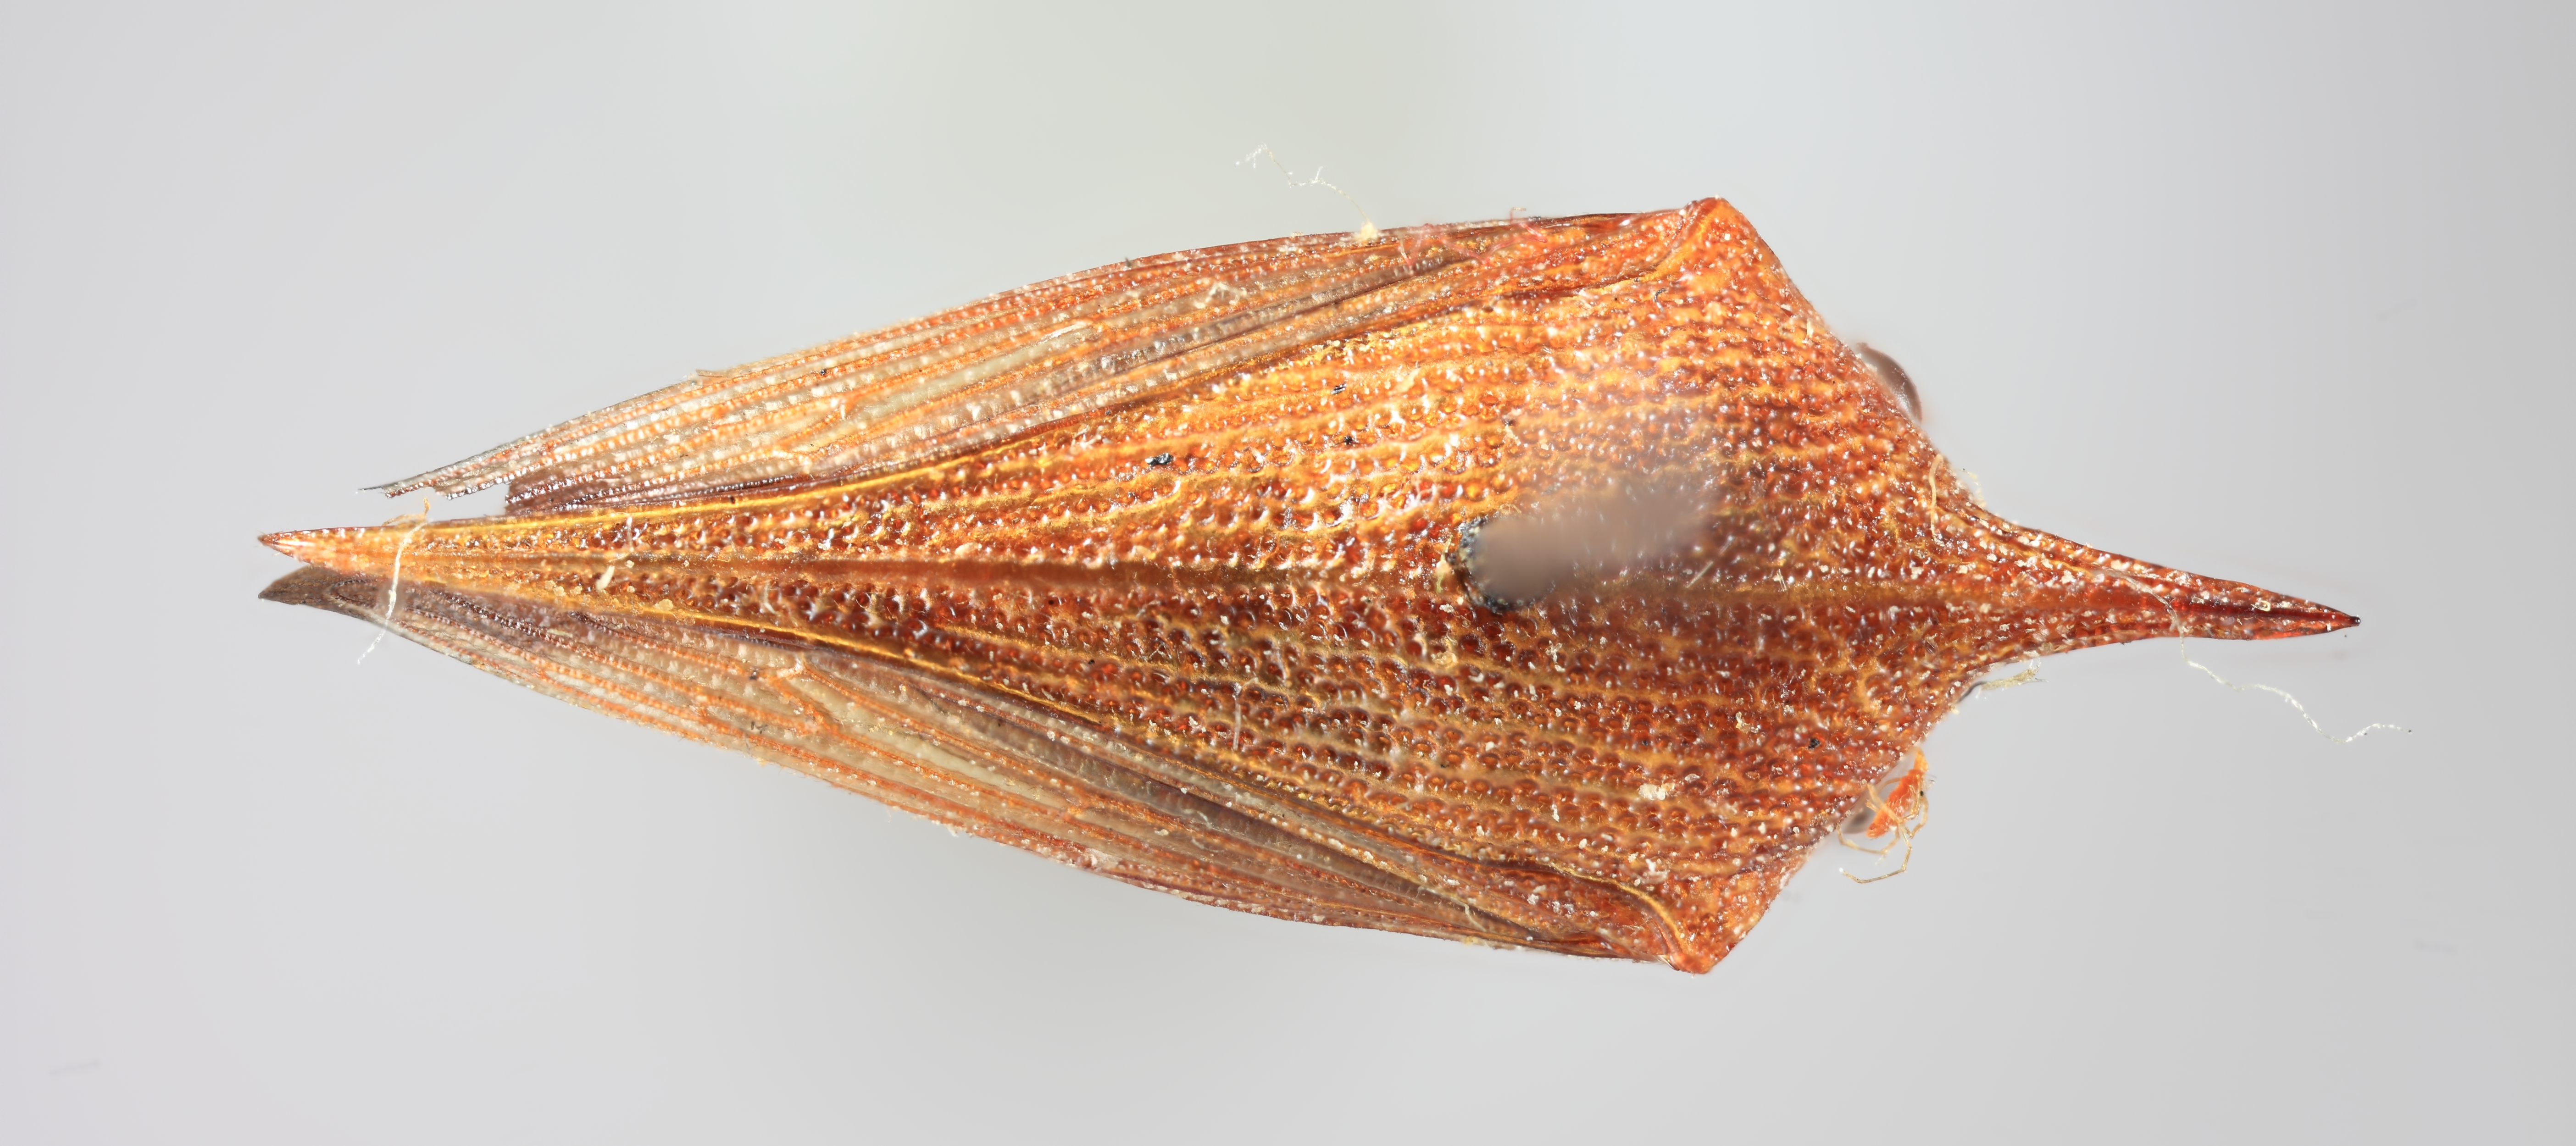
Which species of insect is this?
Aconophoroides projecta
